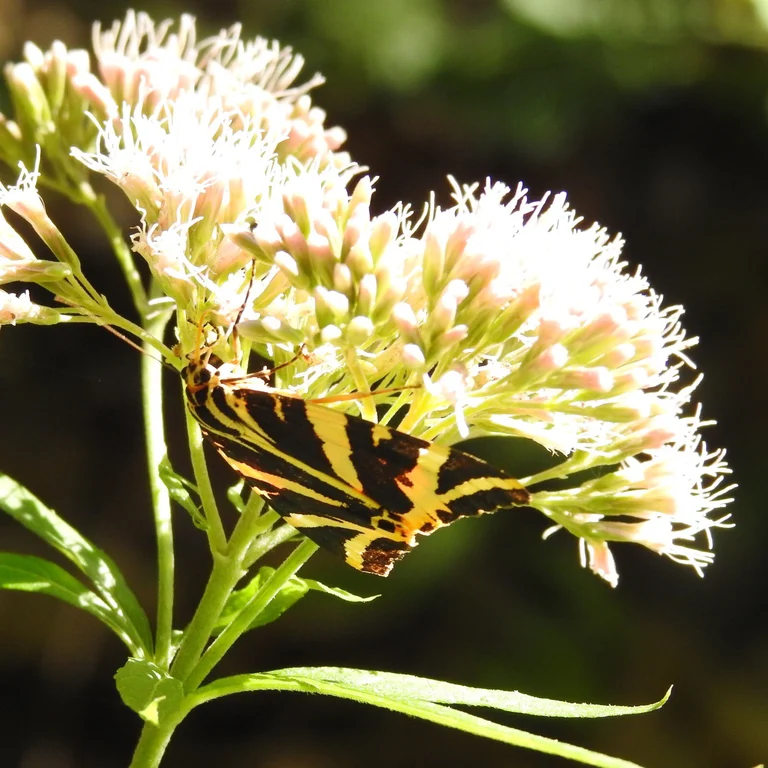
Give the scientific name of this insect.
Euplagia quadripunctaria
